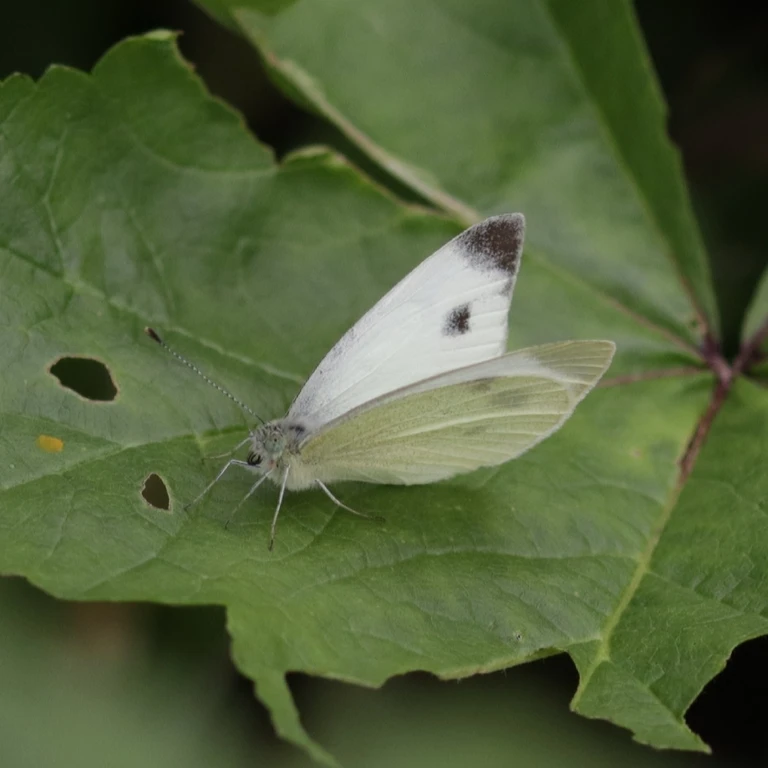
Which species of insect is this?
Pieris mannii
